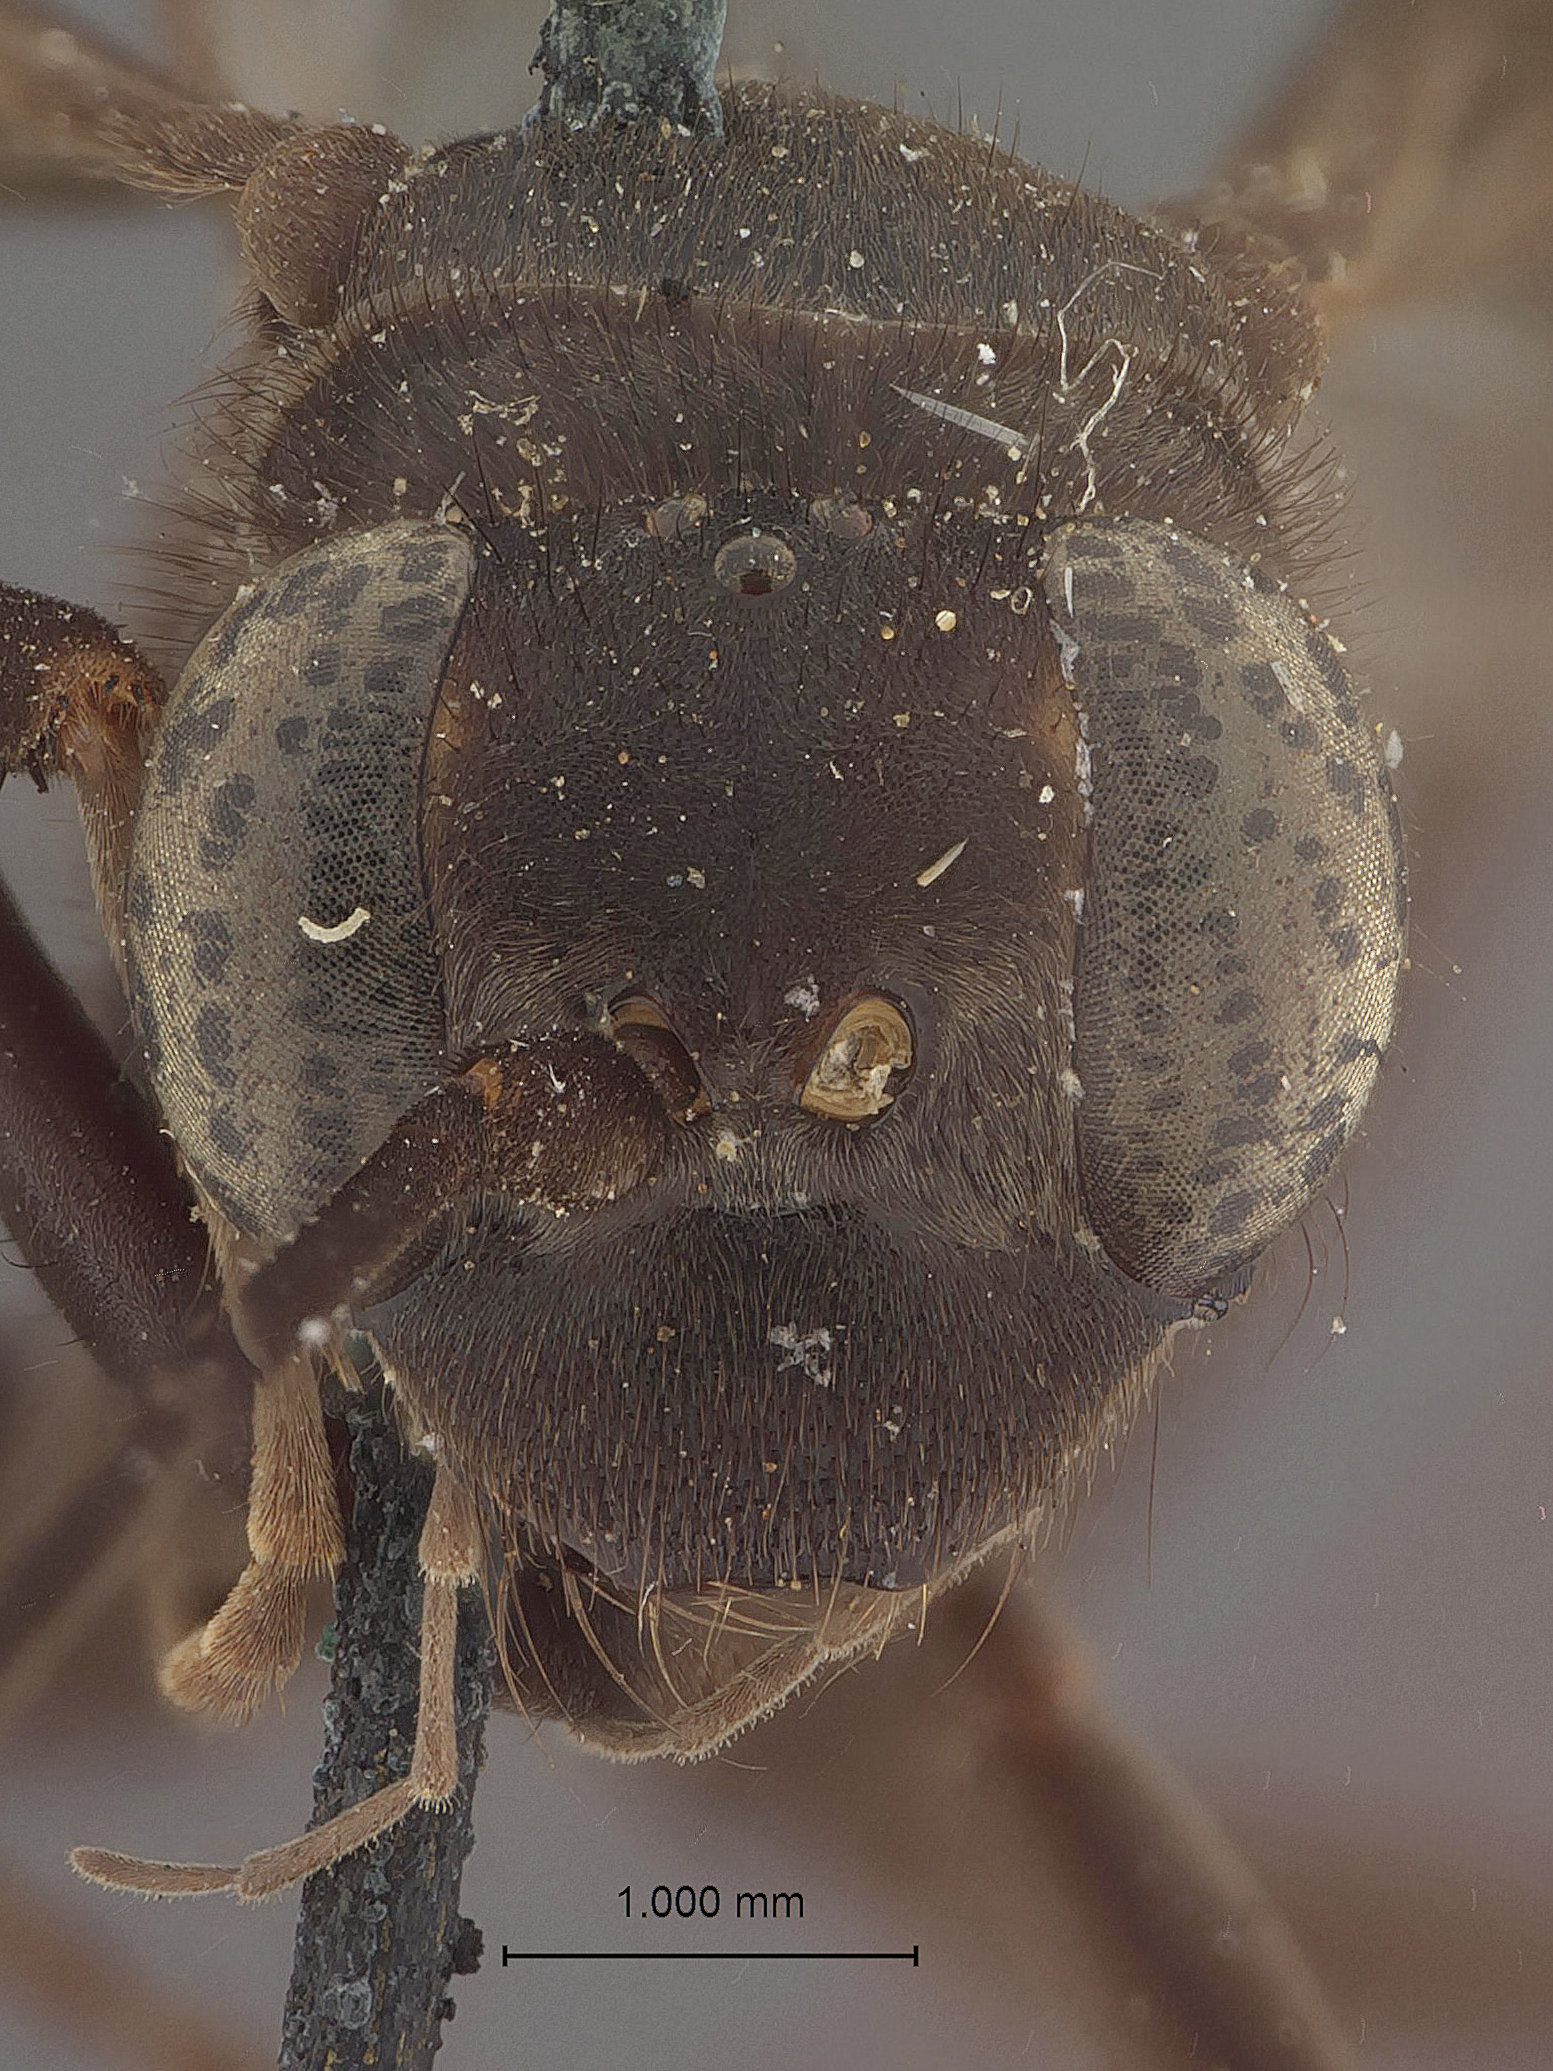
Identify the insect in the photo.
Priocnemis subconicus
